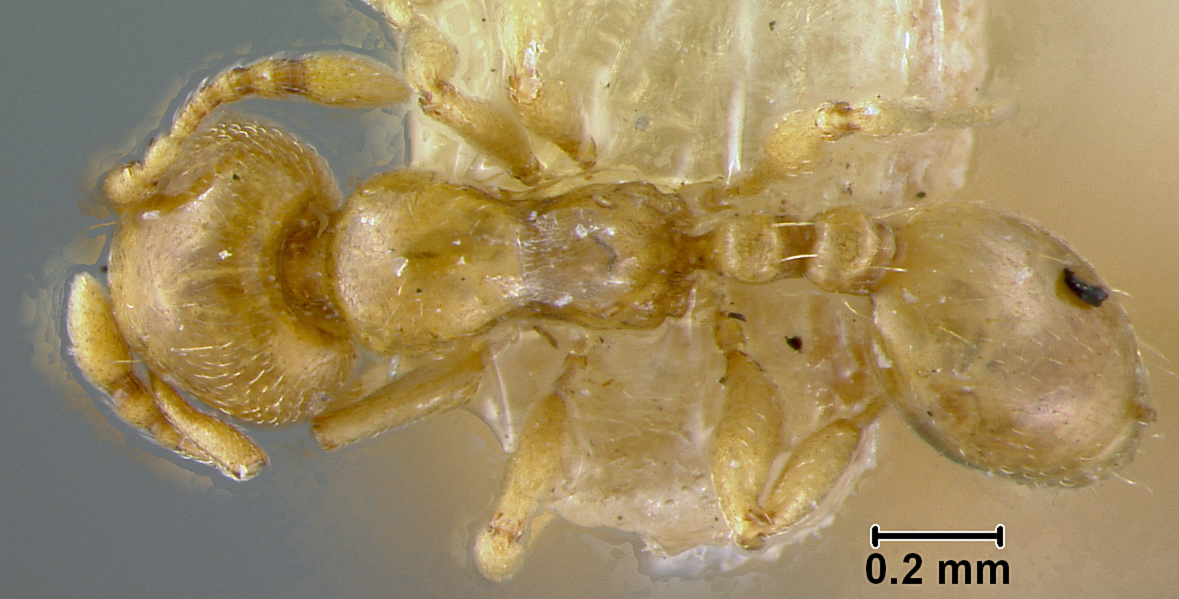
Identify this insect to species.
Allomerus octoarticulatus
